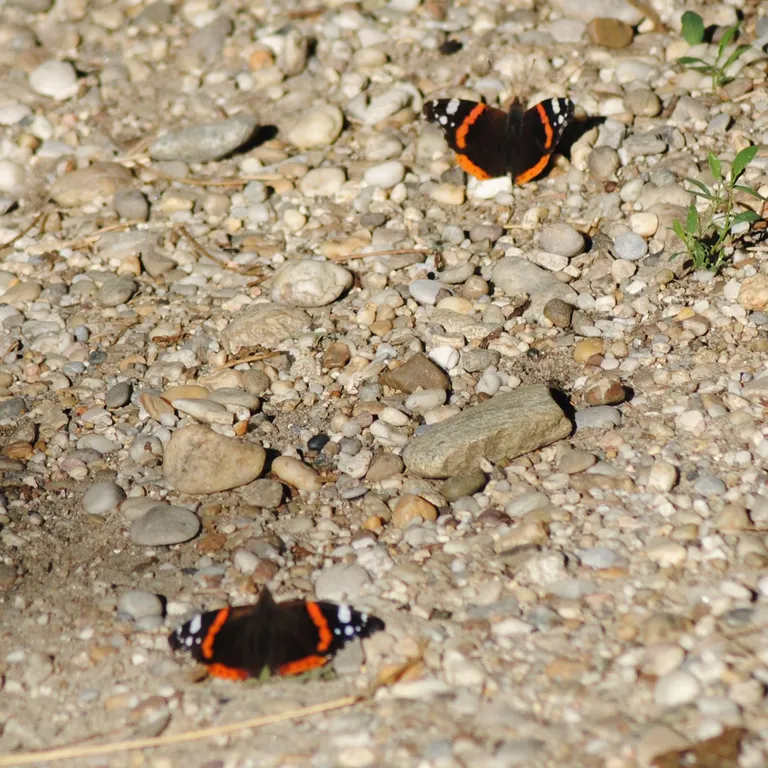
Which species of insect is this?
Vanessa atalanta
